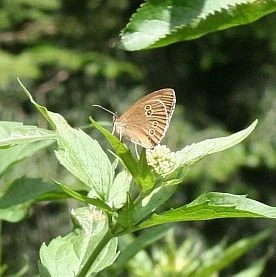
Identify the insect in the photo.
Aphantopus hyperantus
